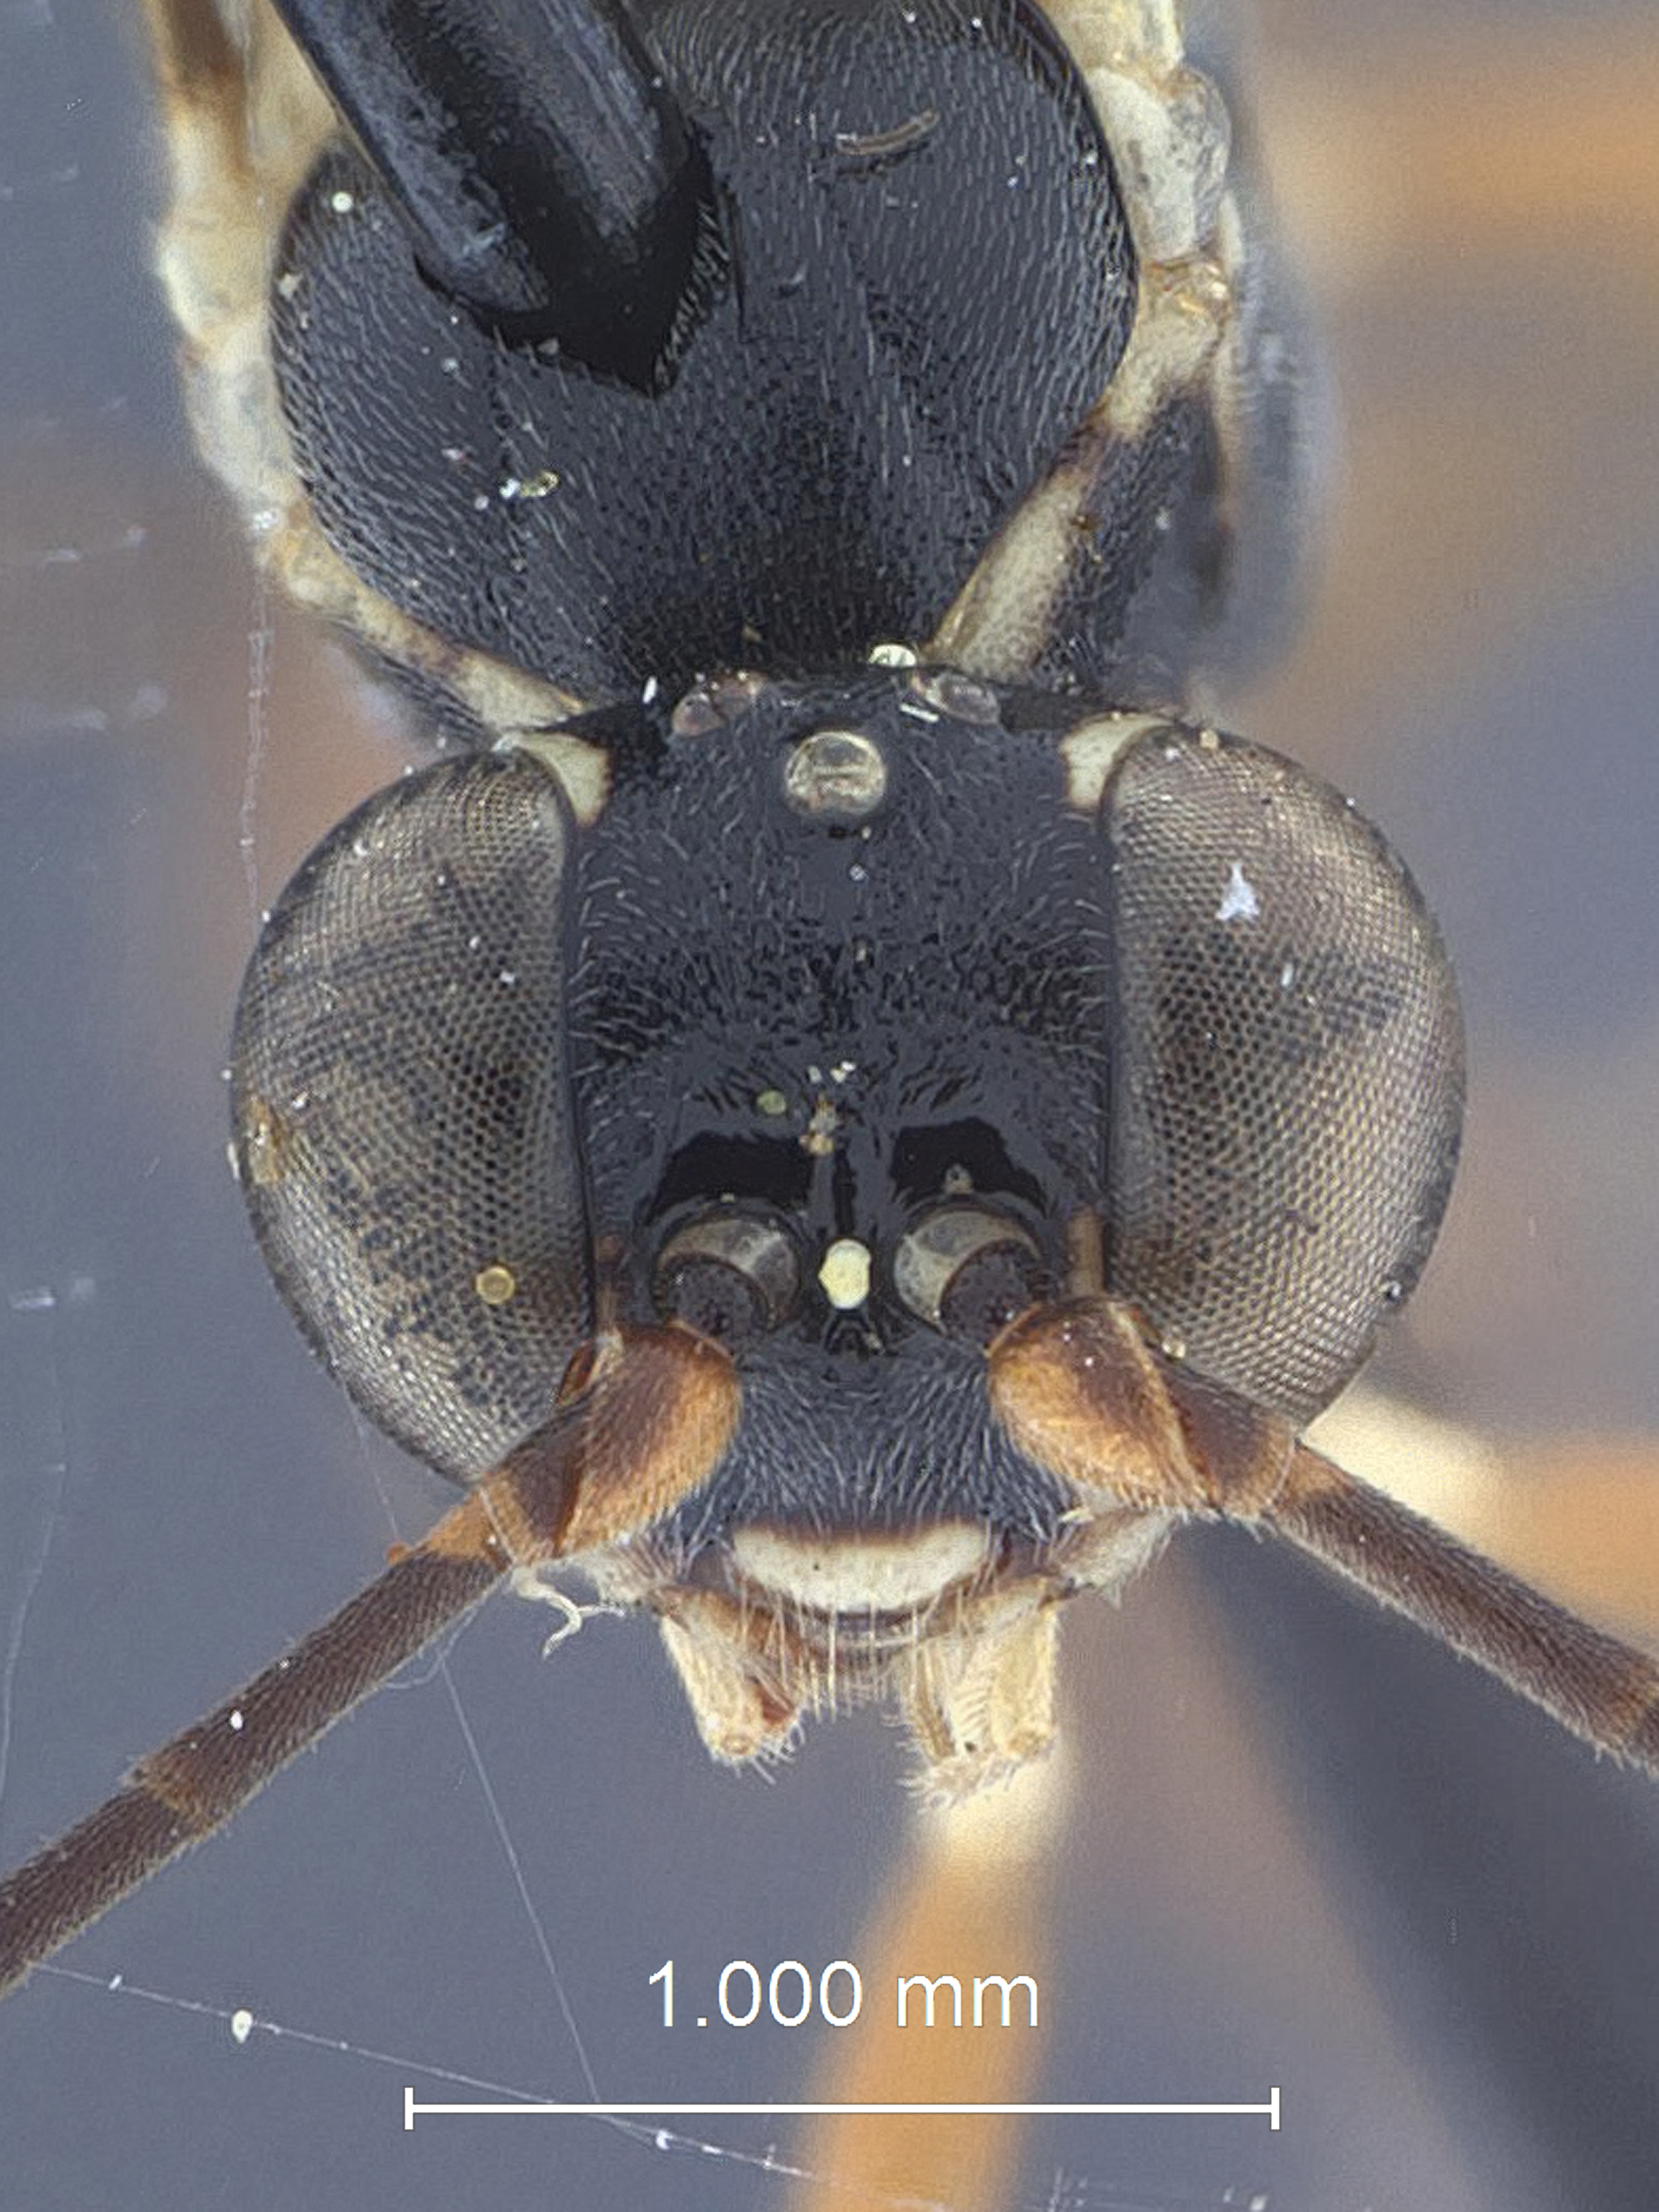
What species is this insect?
Ischnus lautus
